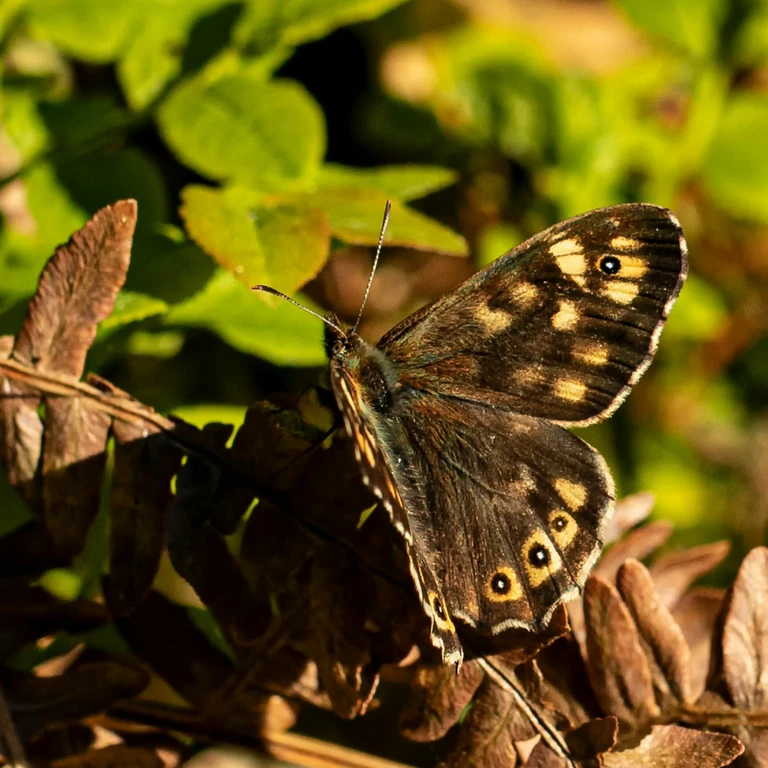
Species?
Pararge aegeria
